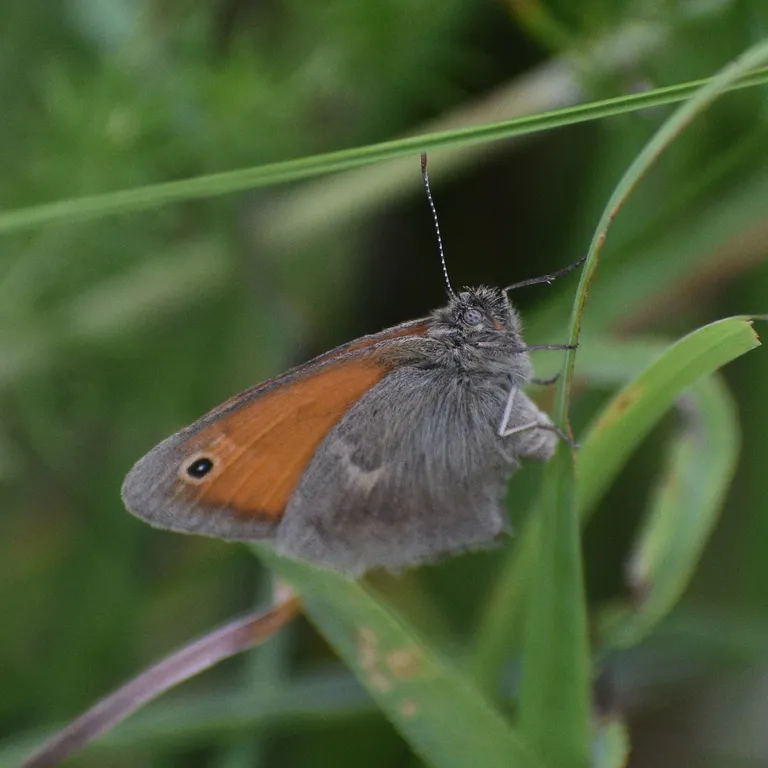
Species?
Coenonympha pamphilus
